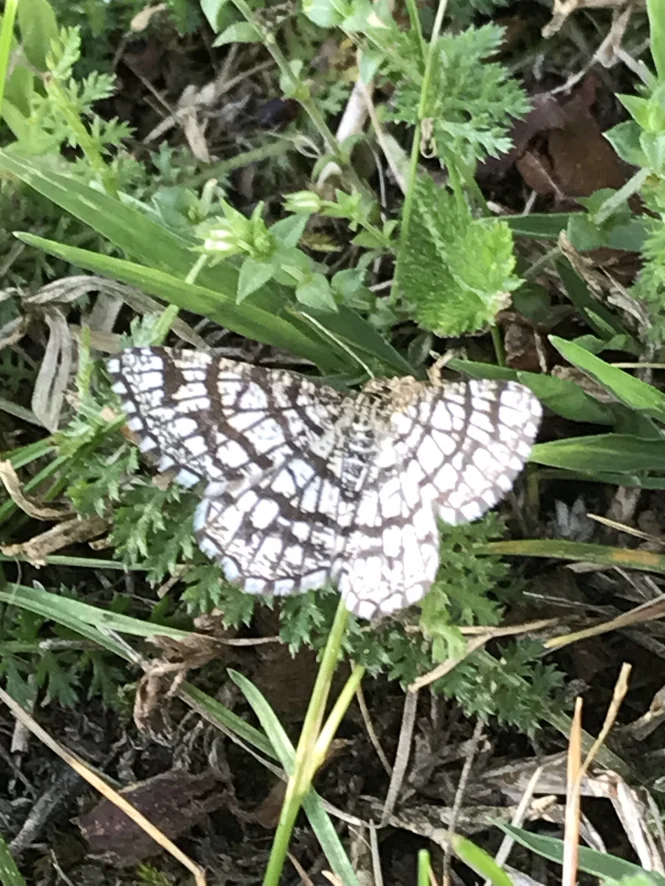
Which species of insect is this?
Chiasmia clathrata
